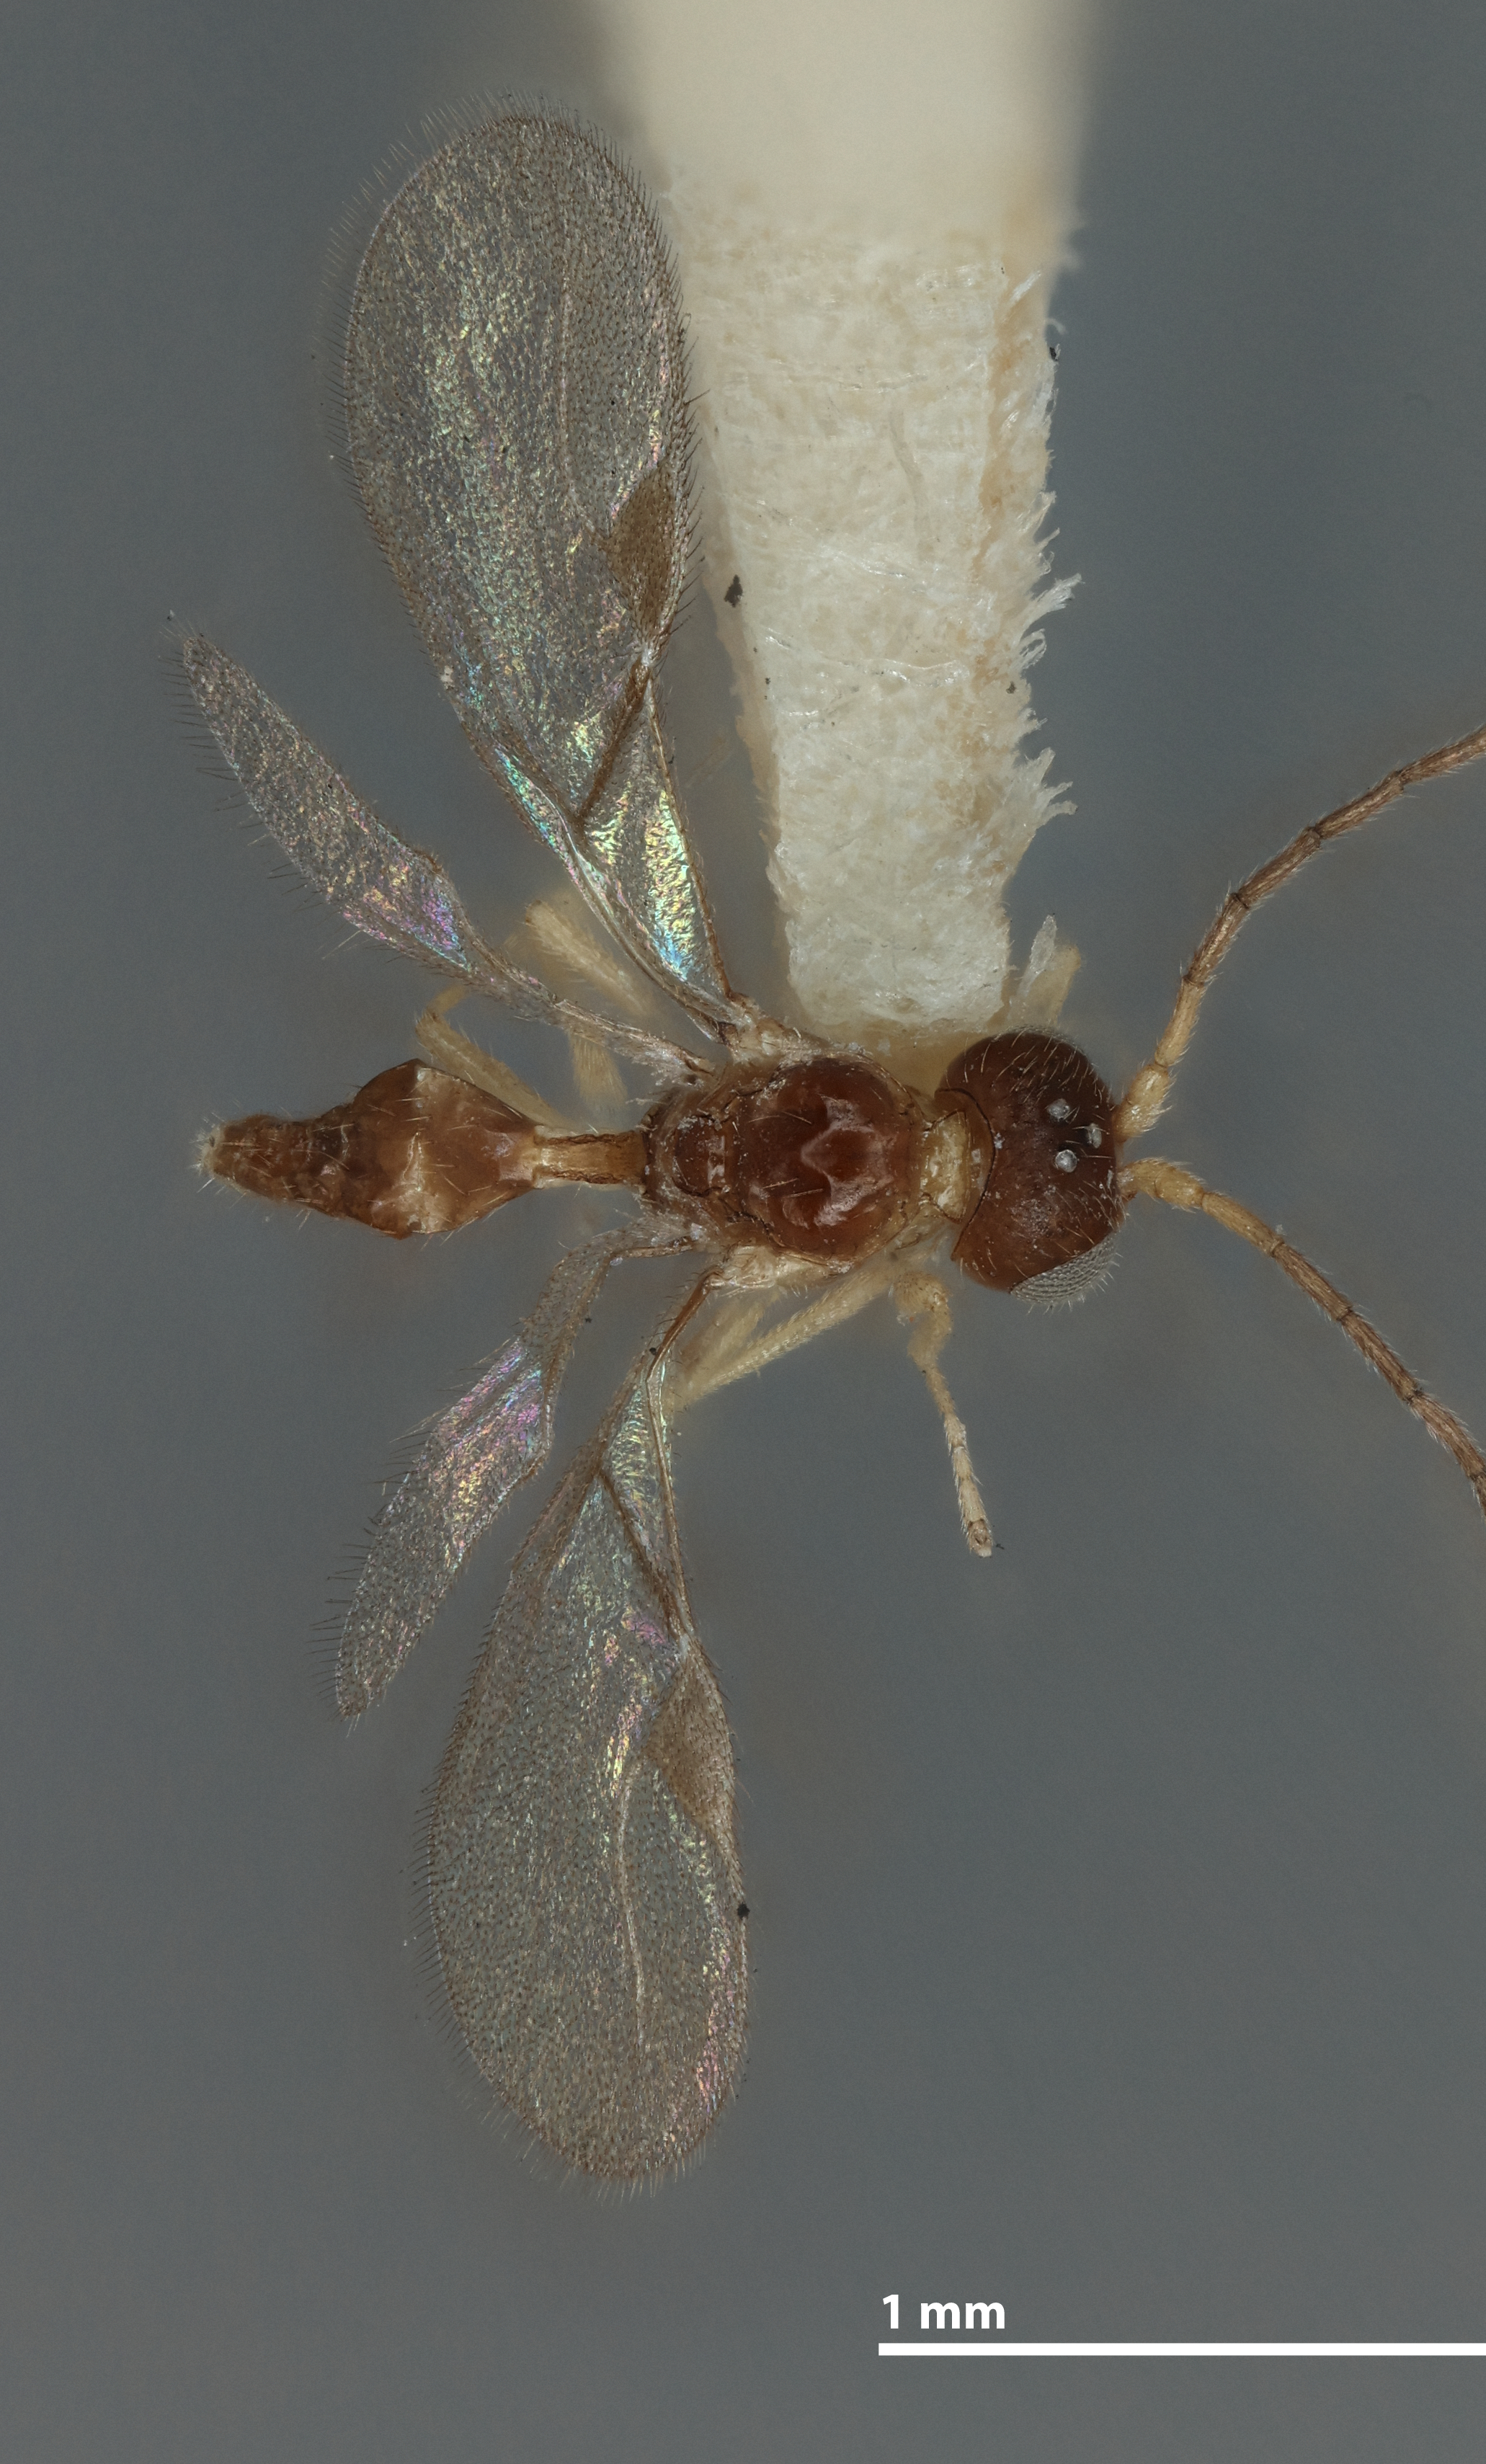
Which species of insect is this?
Diaeretus oregmae
